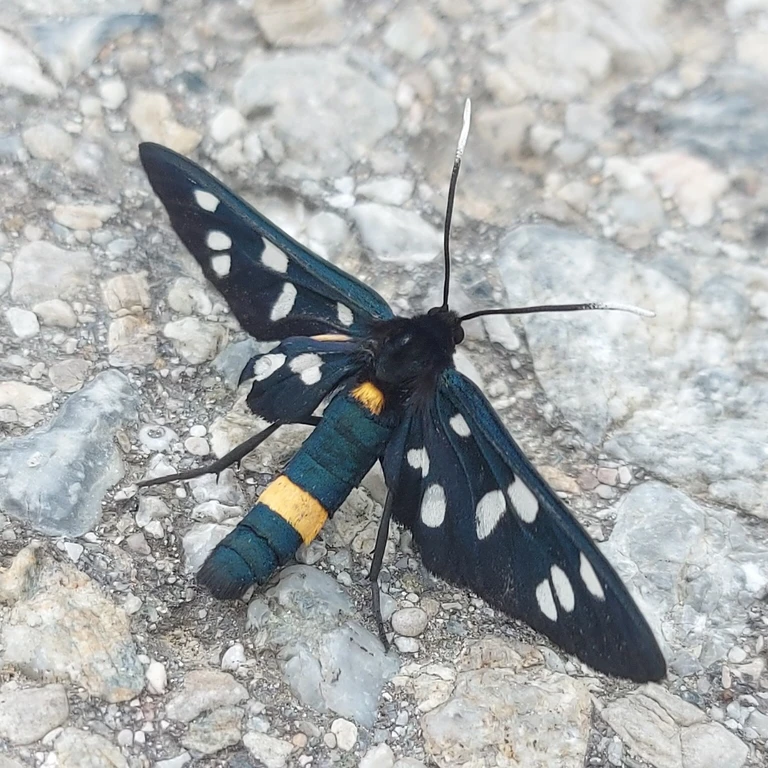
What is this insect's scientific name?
Amata phegea
